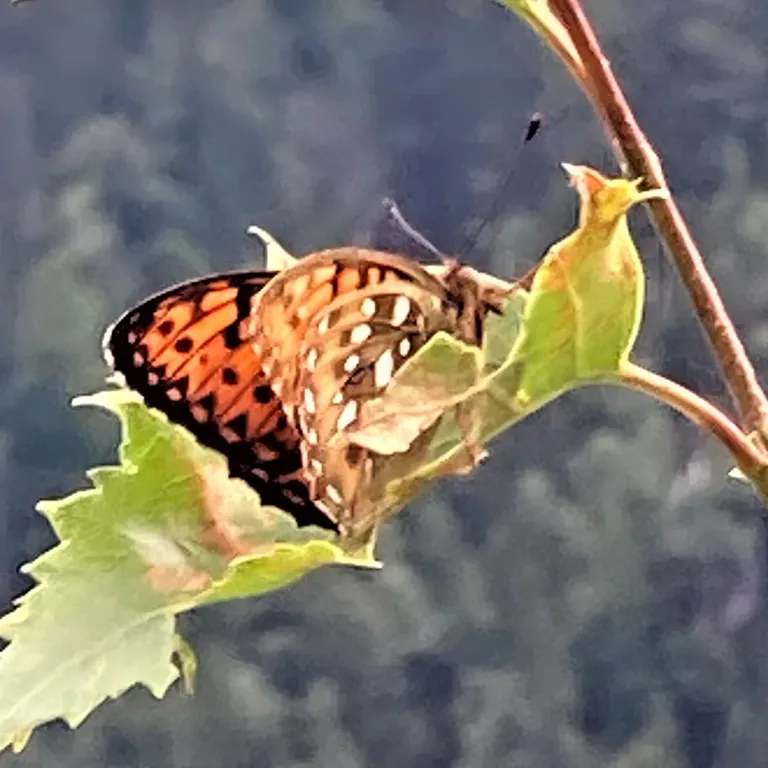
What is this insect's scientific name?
Speyeria aglaja
